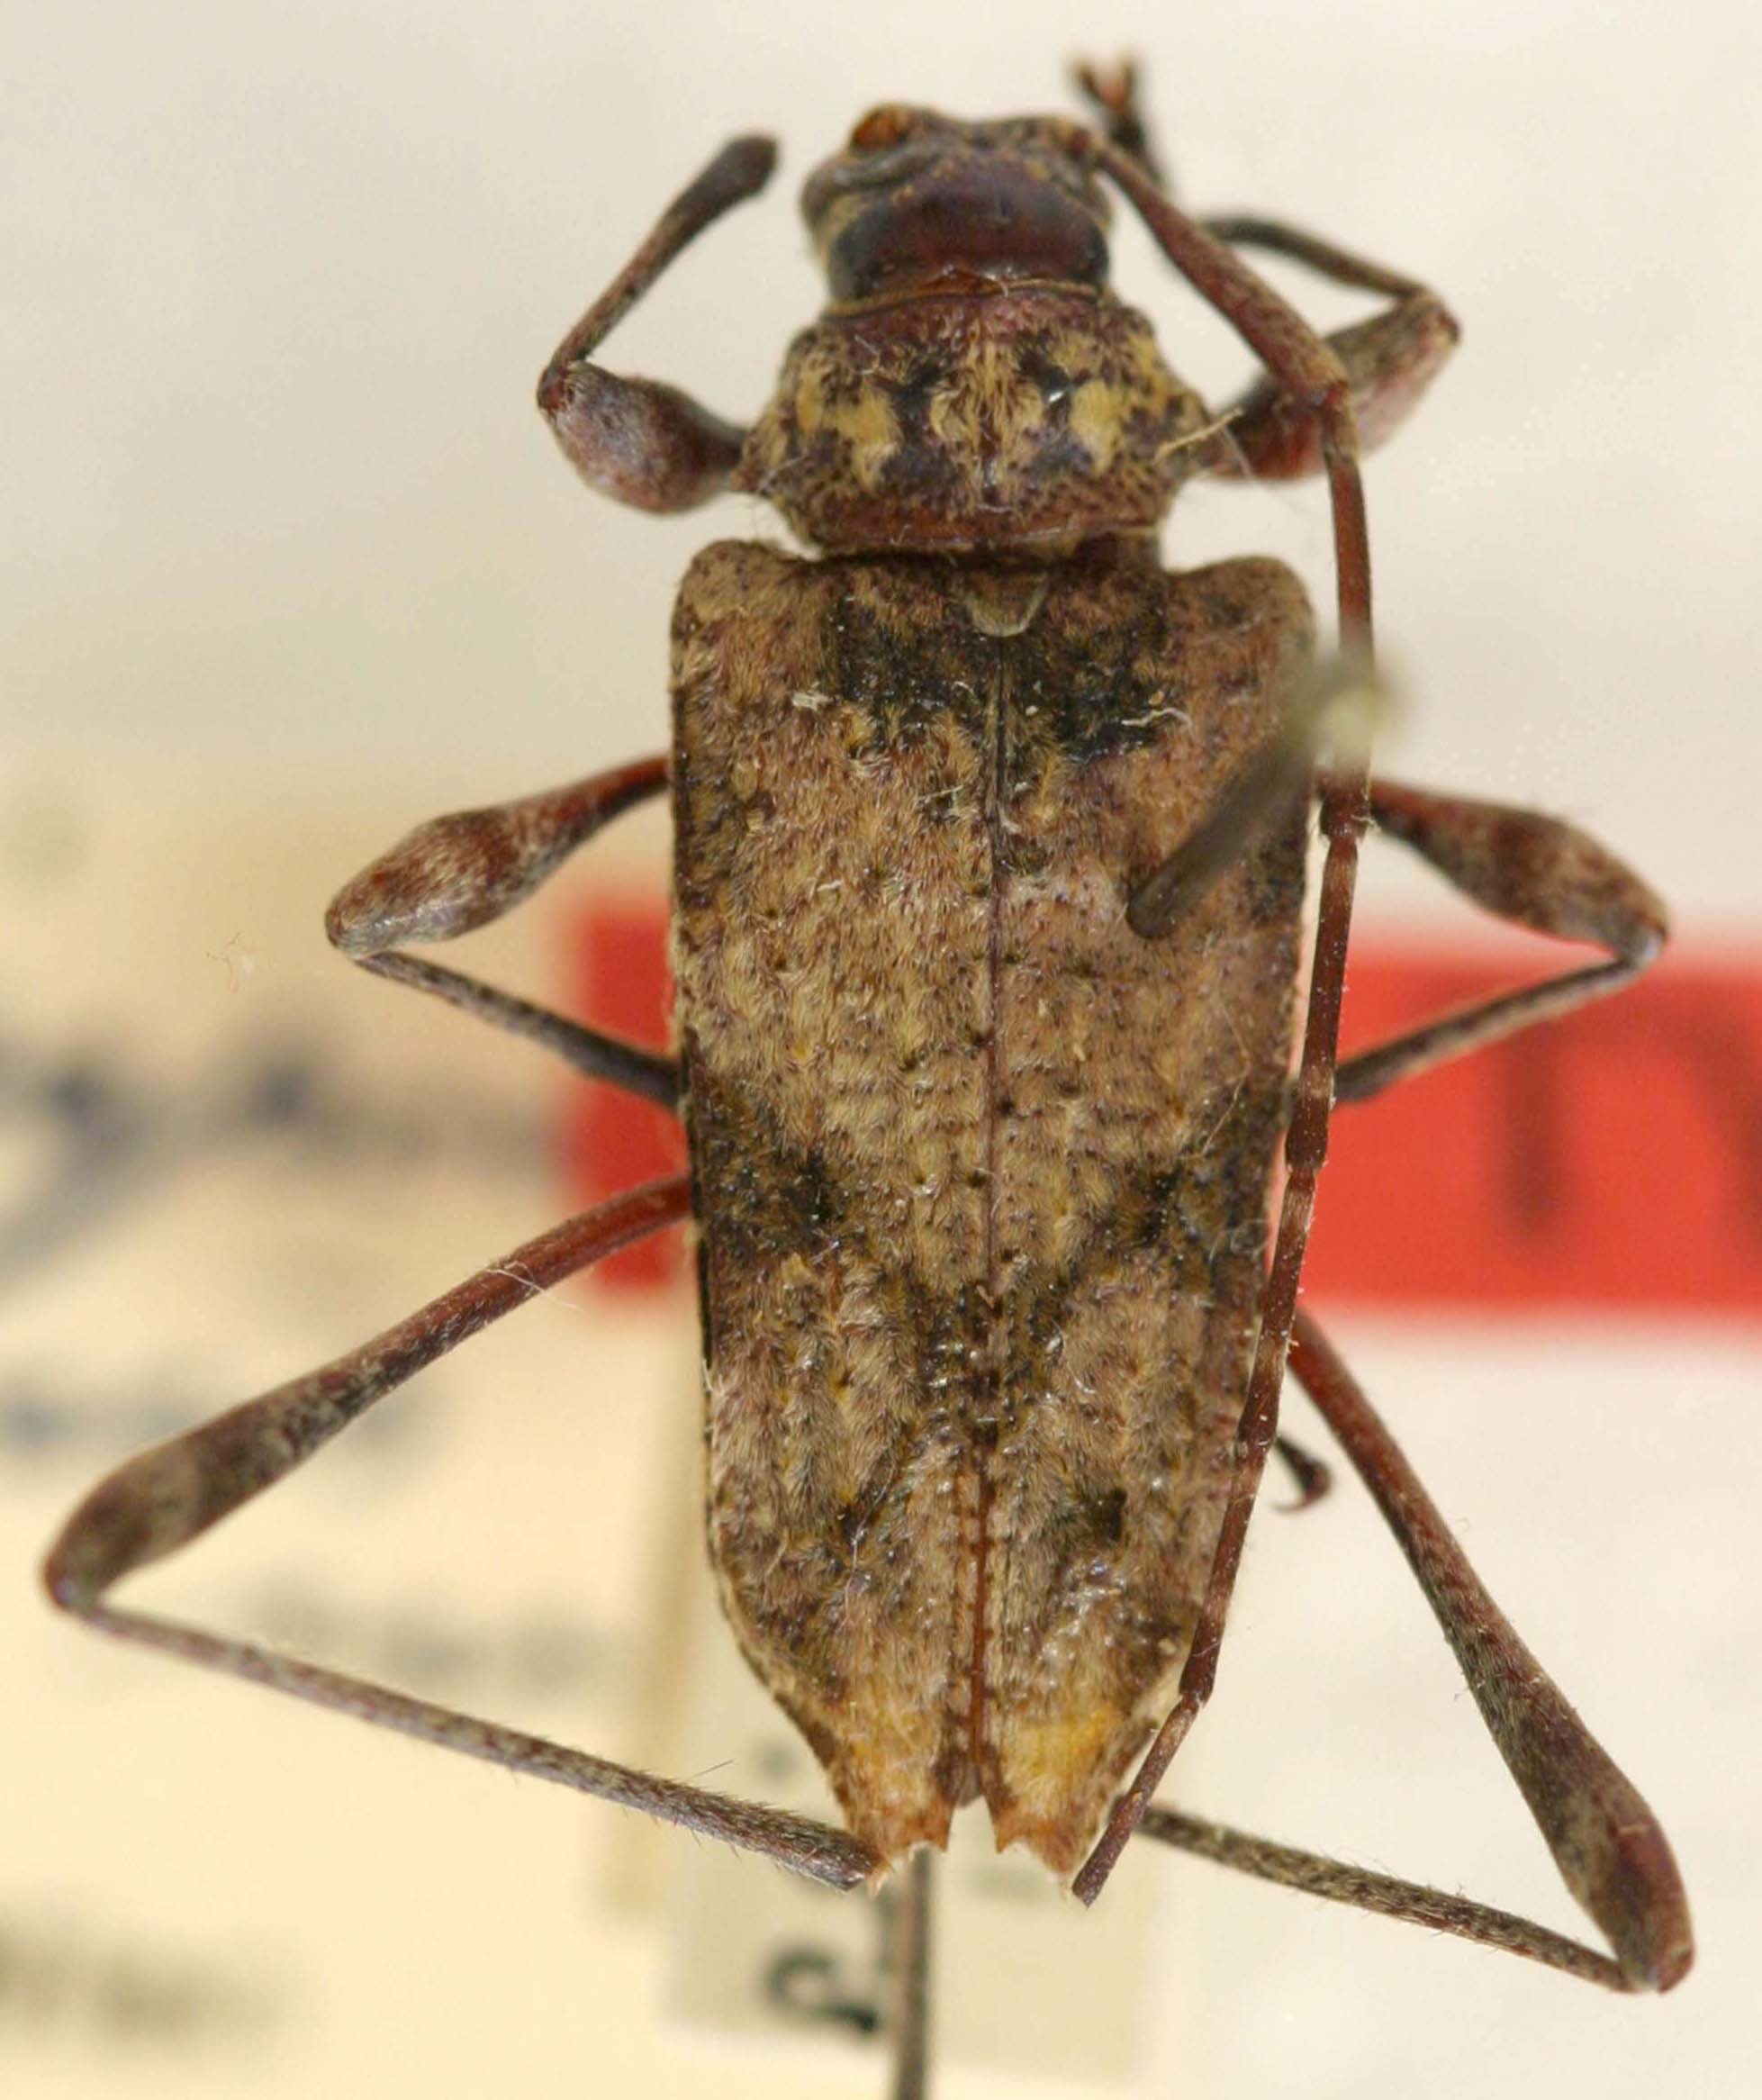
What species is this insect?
Tropanisopodus andinus
